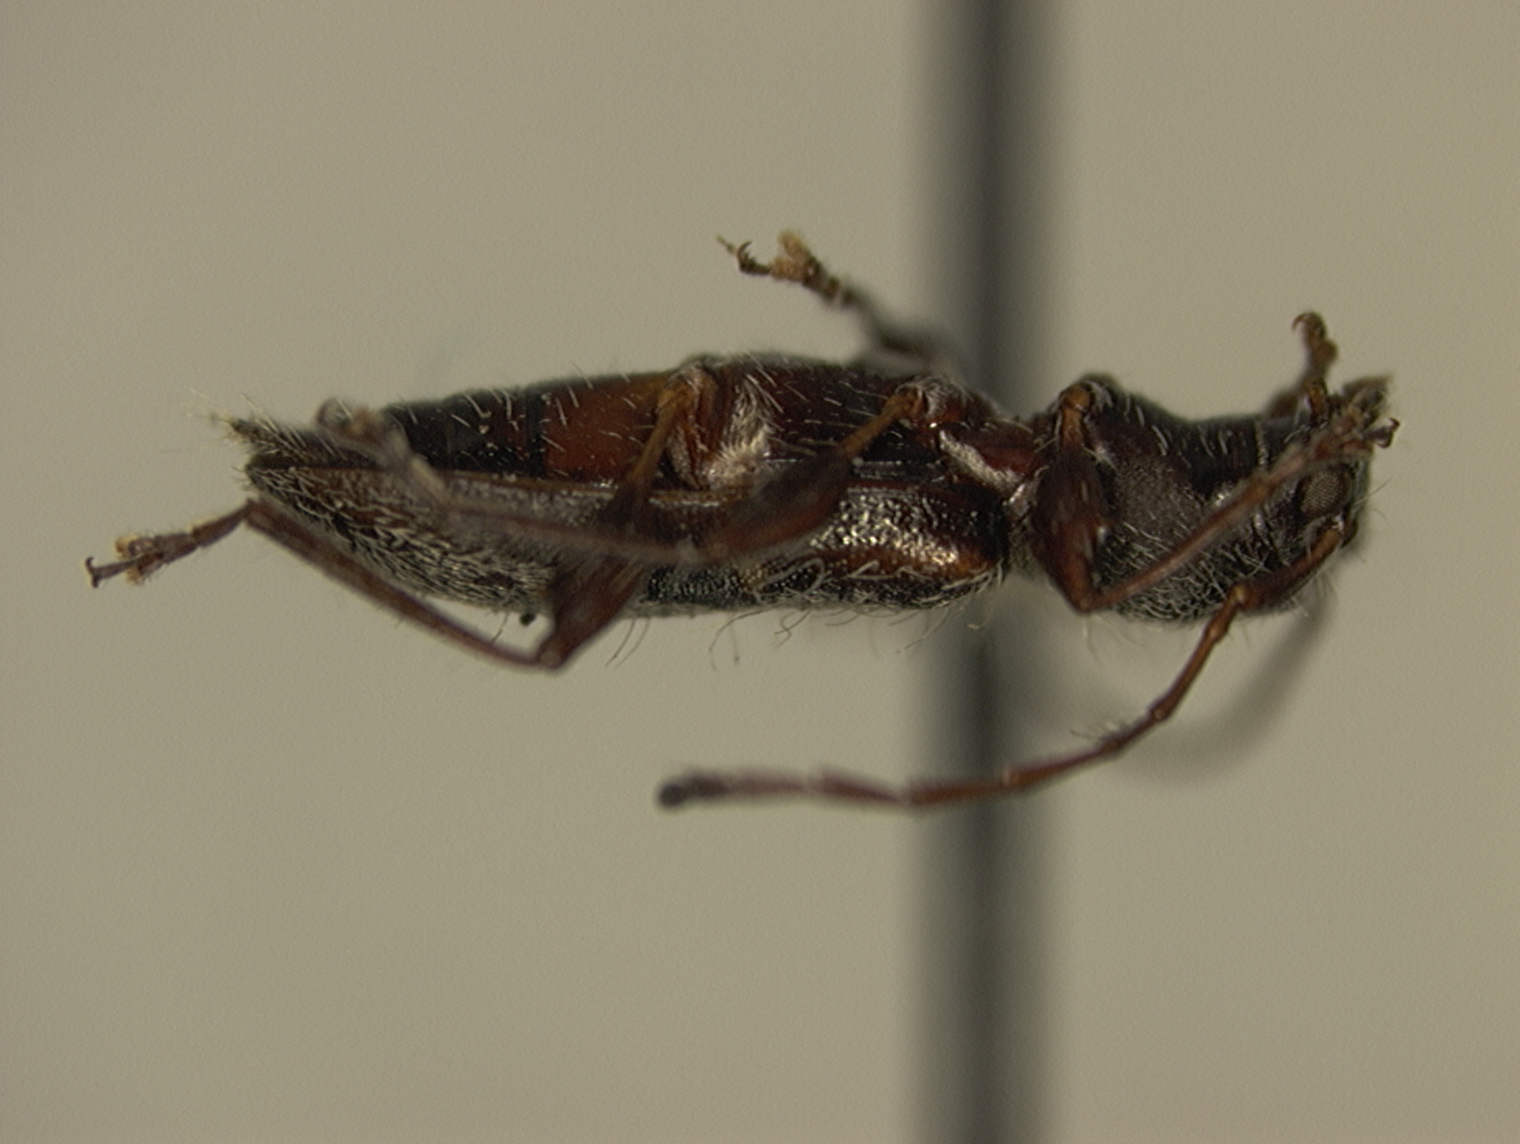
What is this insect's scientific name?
Plectromerus dominicanus (also Curiosa dominicana)
